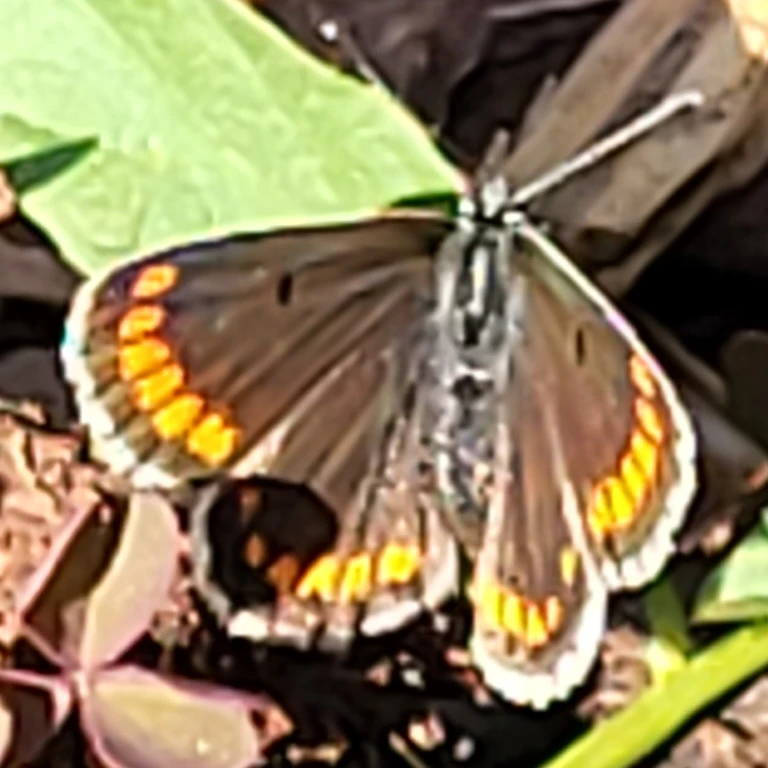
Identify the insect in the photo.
Aricia agestis/artaxerxes
